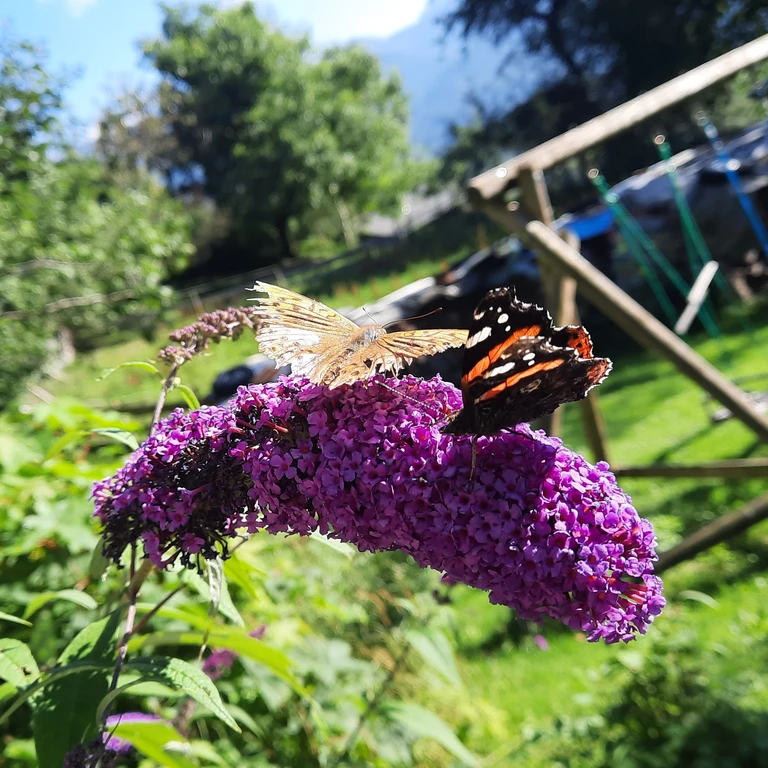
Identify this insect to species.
Vanessa atalanta
